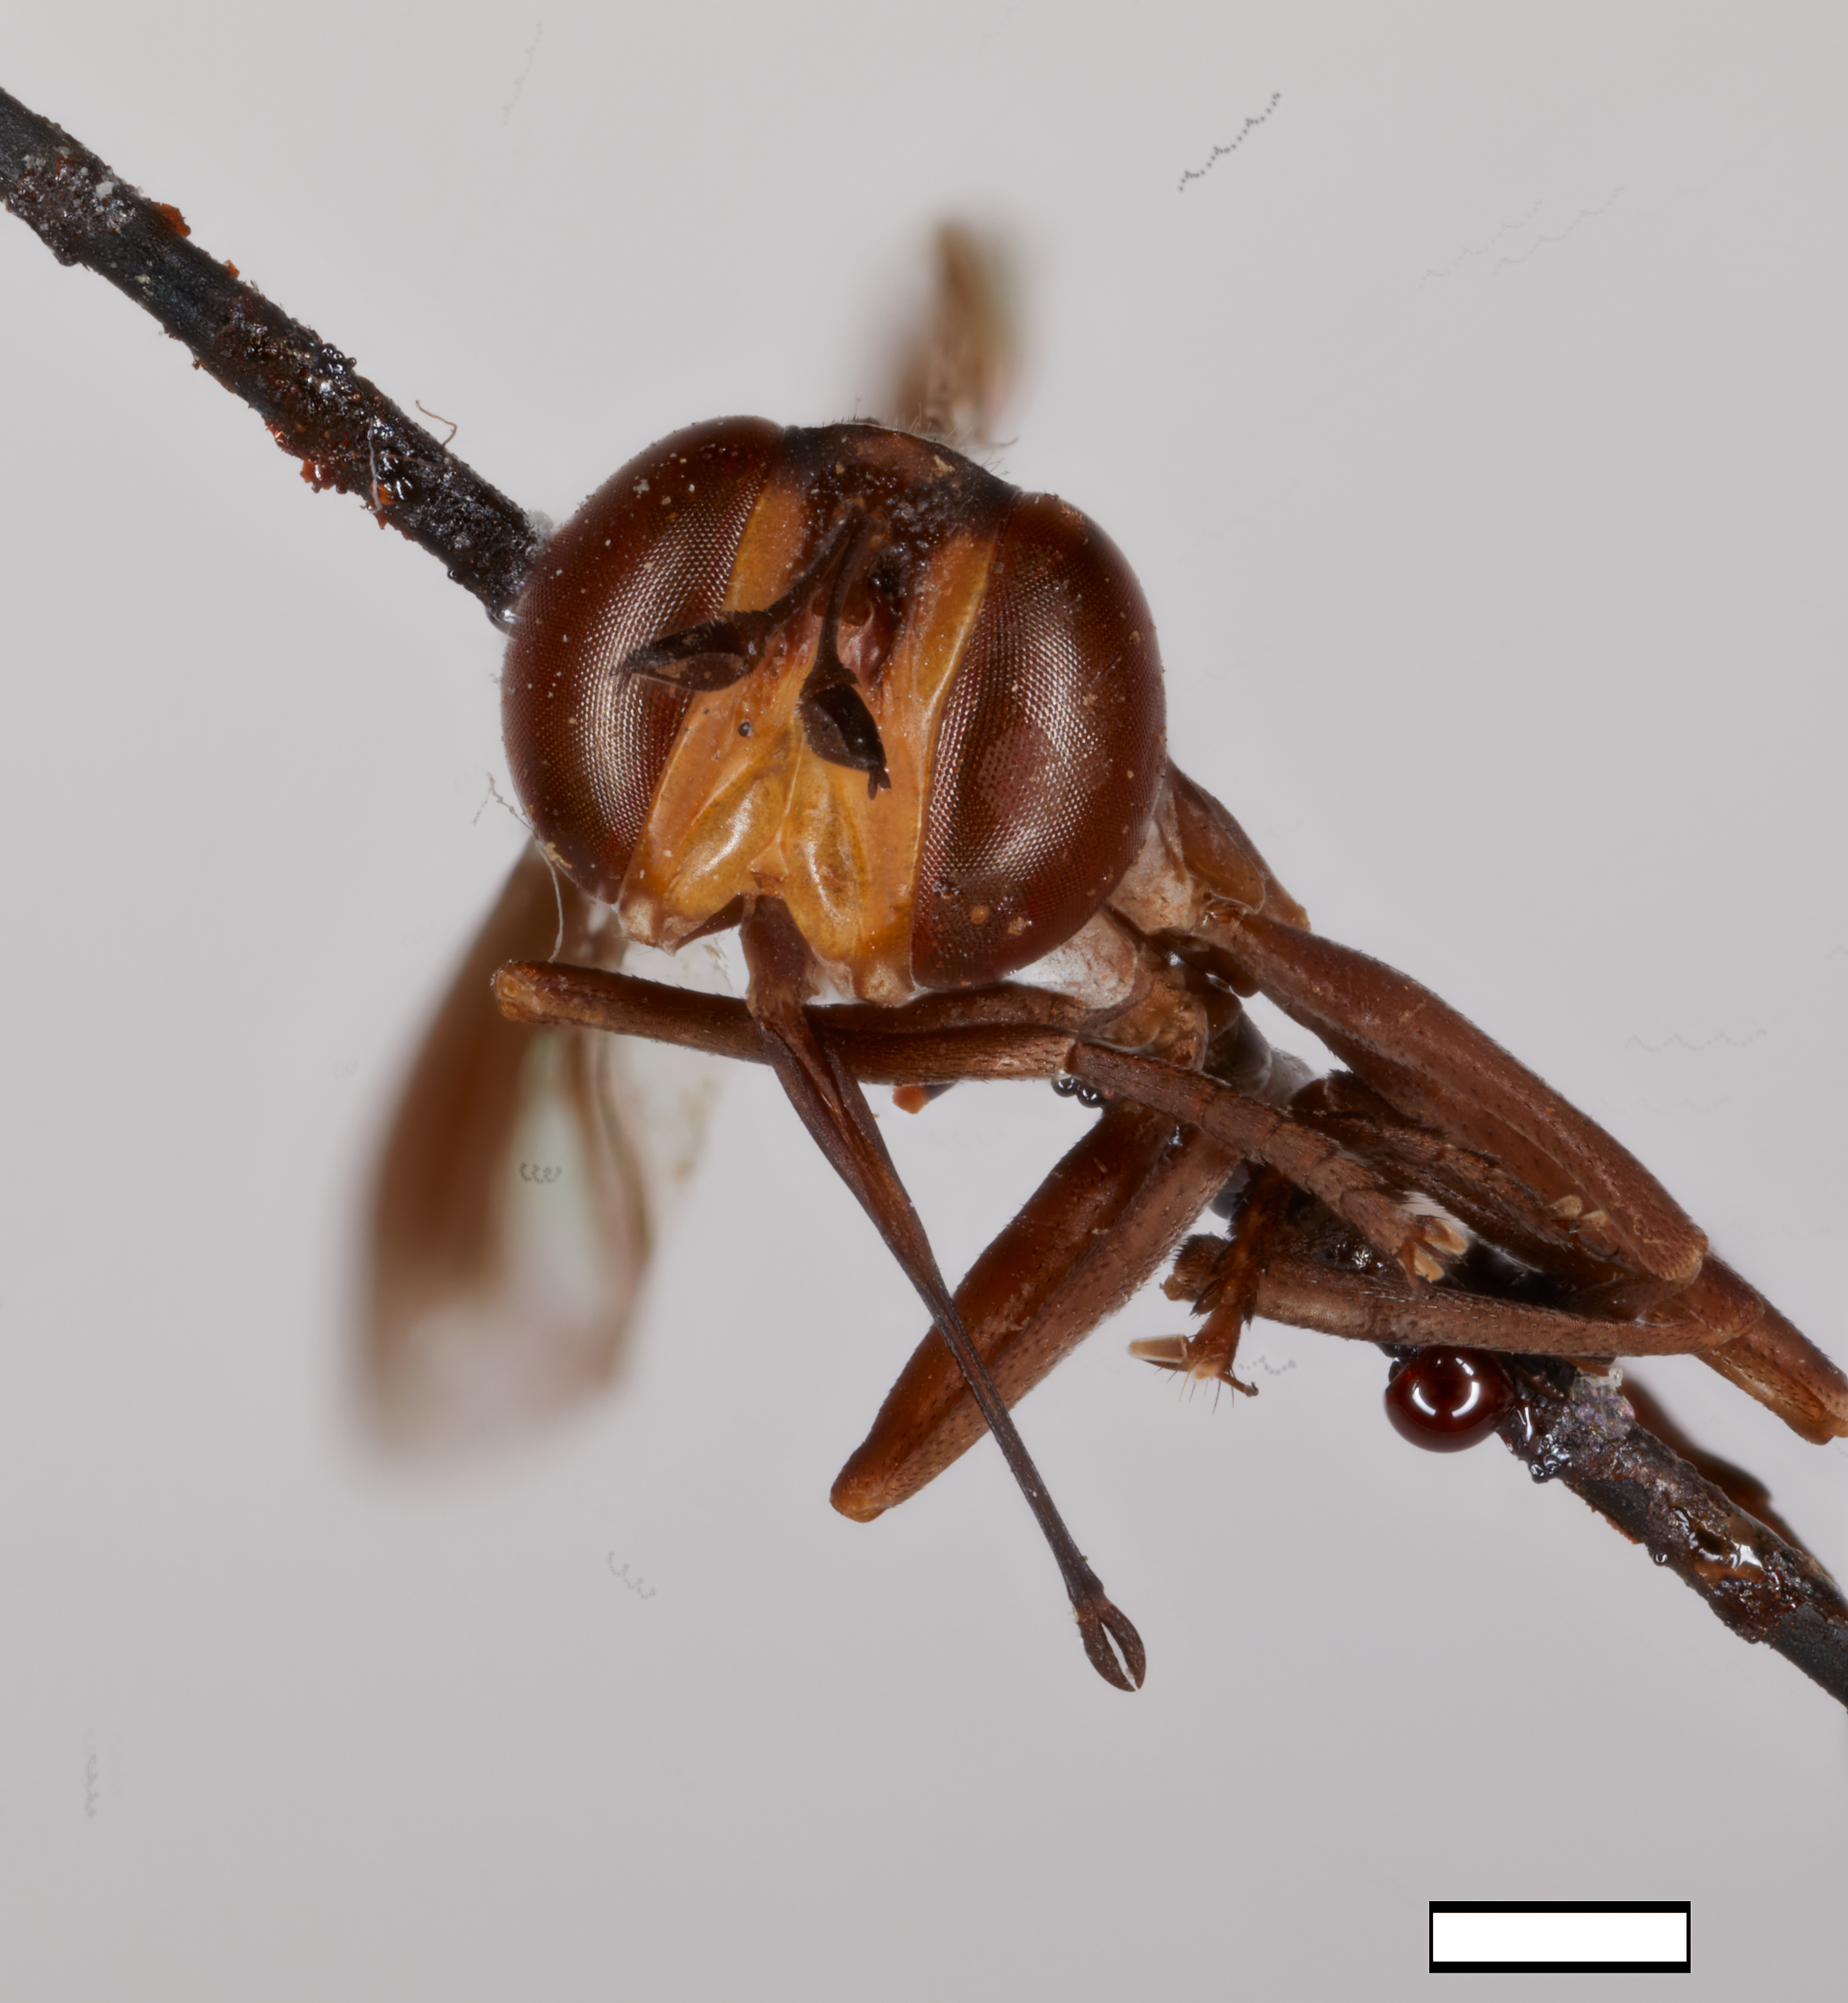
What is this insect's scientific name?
Conops nitidus
